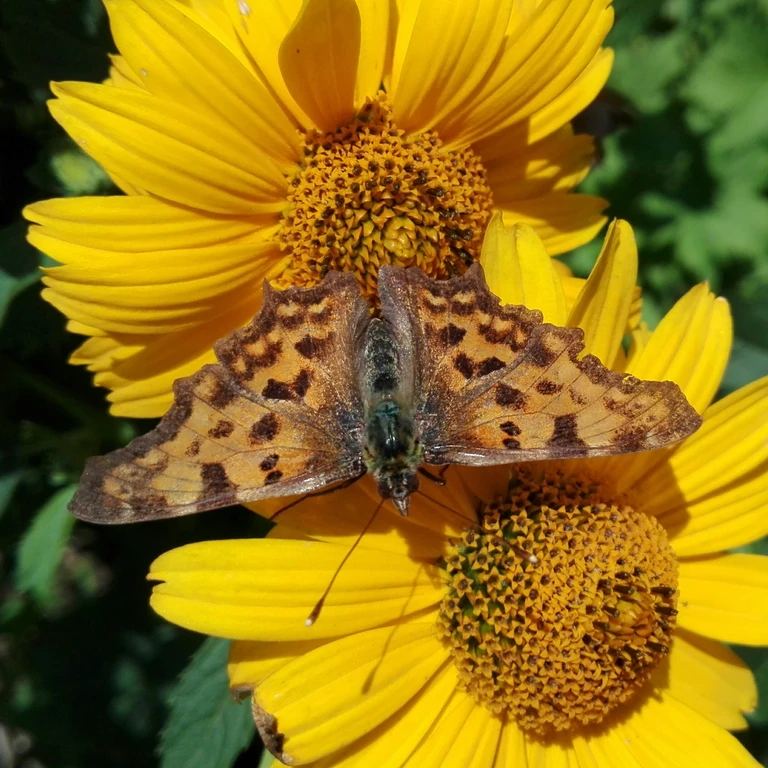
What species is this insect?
Polygonia c-album
